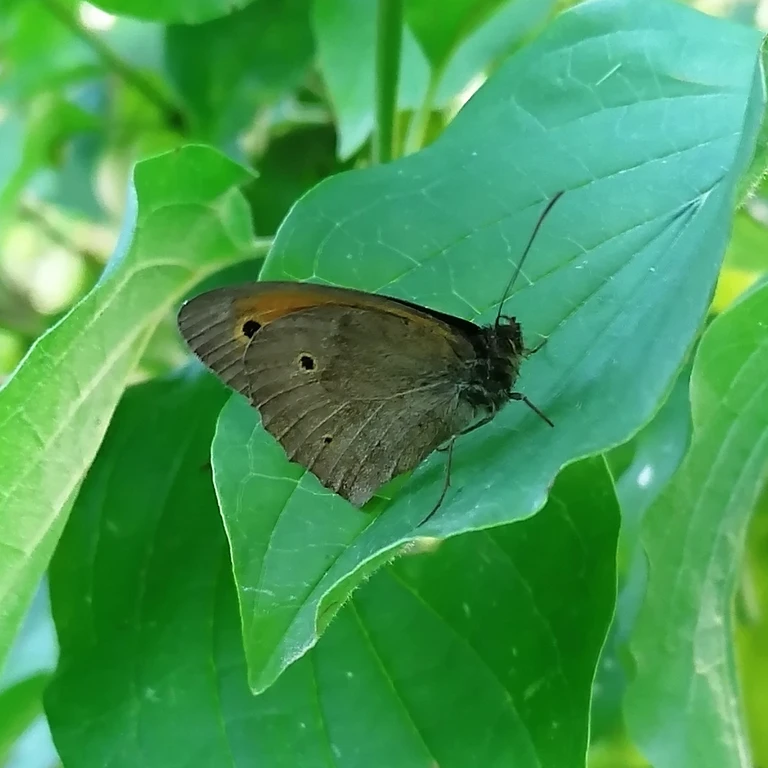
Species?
Maniola jurtina
